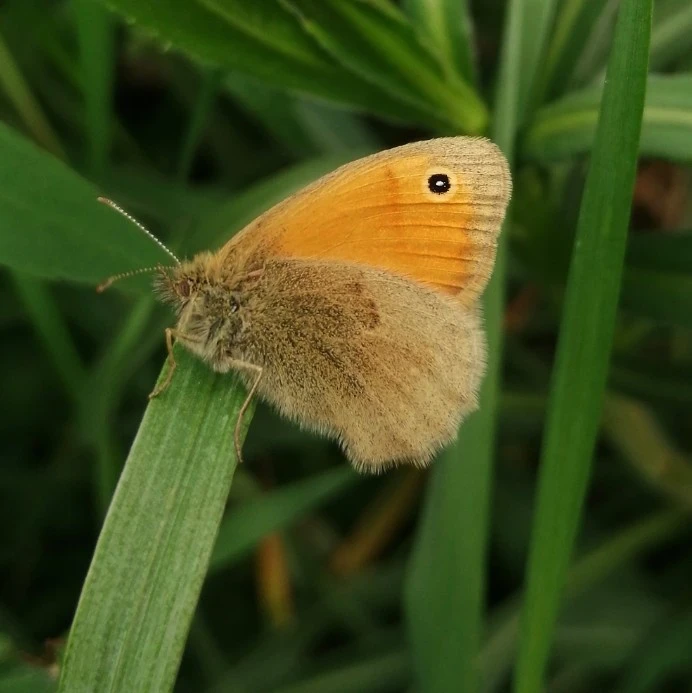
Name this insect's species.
Coenonympha pamphilus
